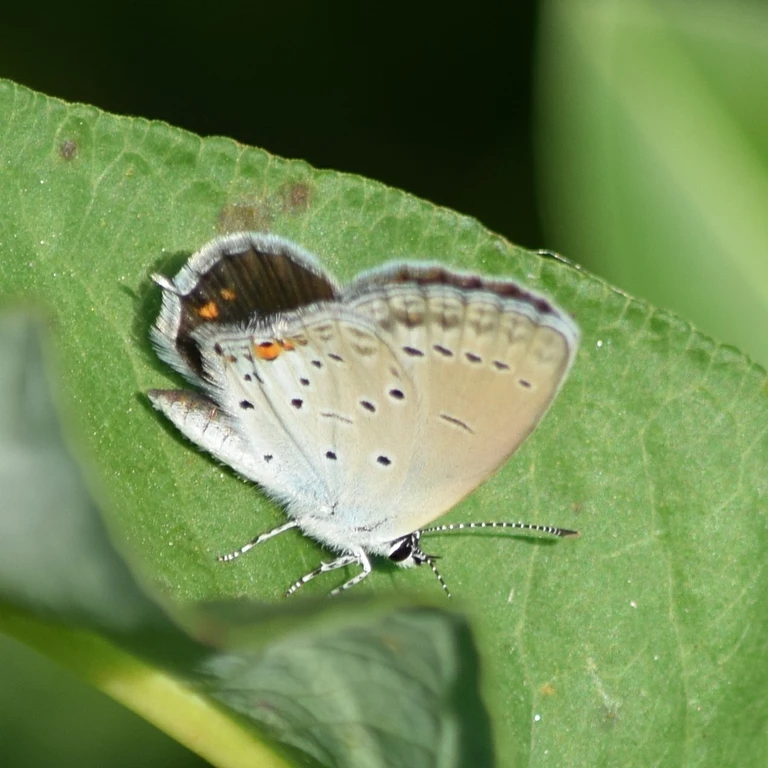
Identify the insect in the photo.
Cupido argiades (also Elkalyce argiades)
